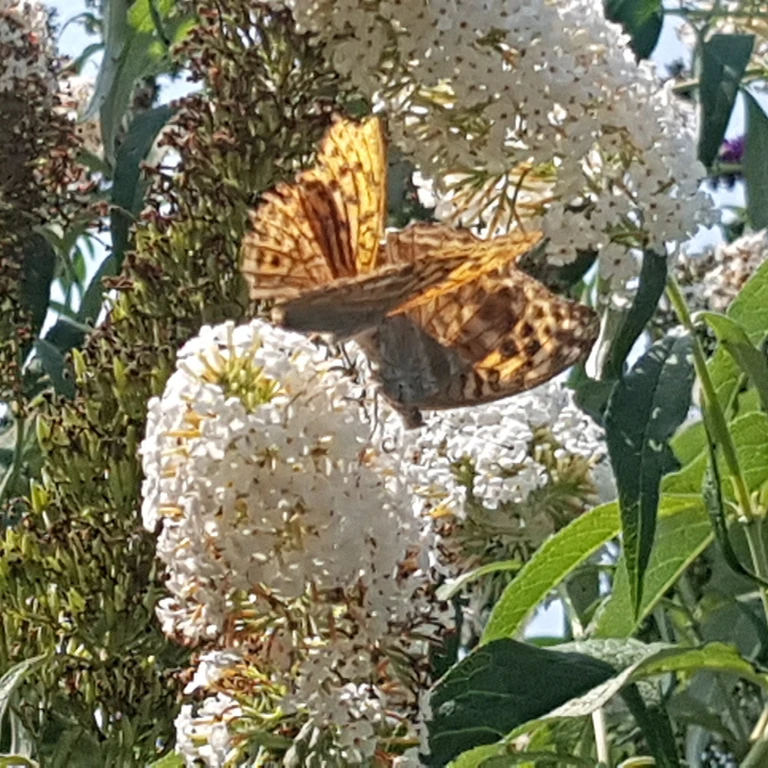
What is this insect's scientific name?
Argynnis paphia
